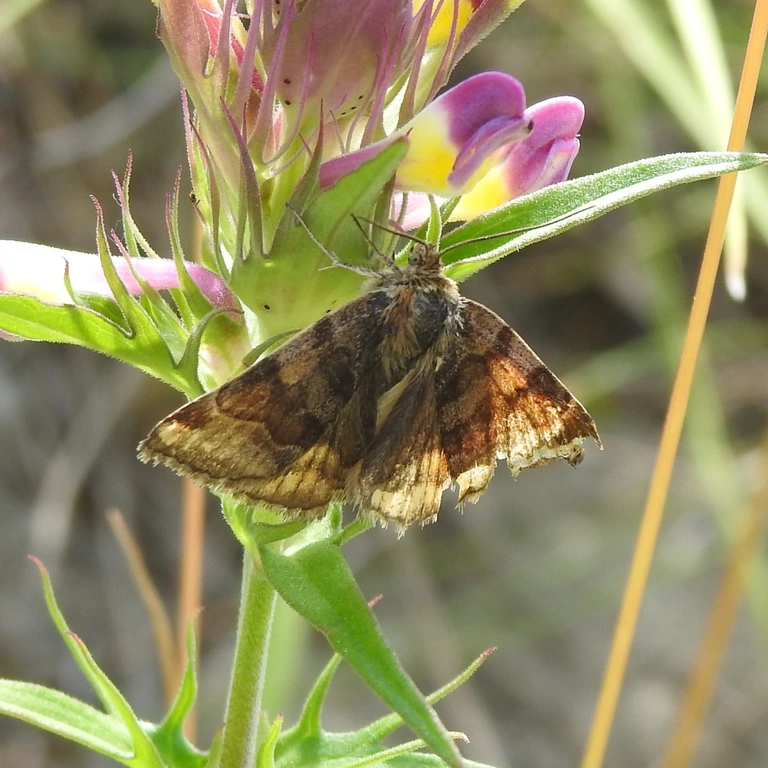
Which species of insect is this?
Euclidia glyphica
